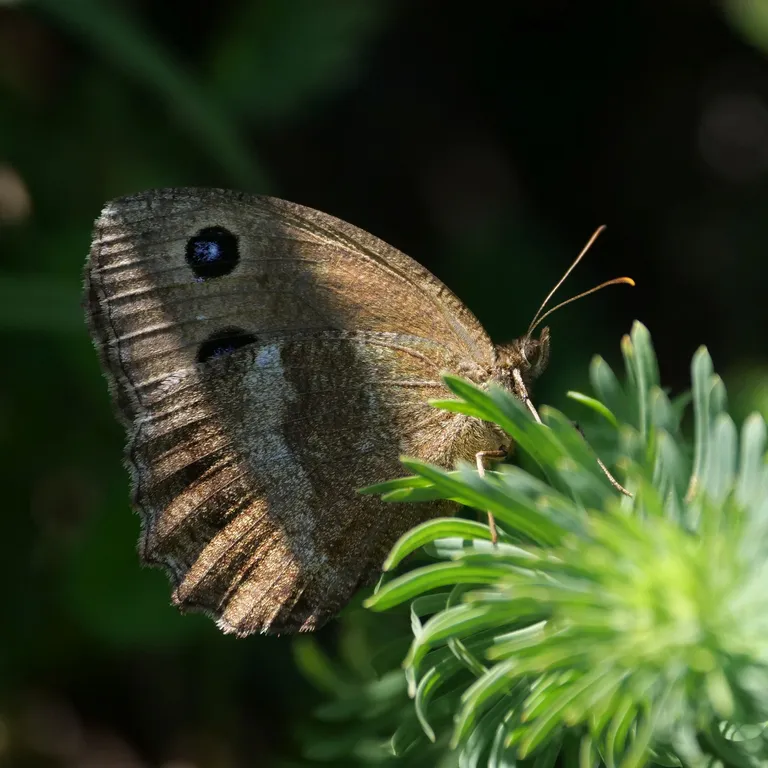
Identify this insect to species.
Minois dryas
